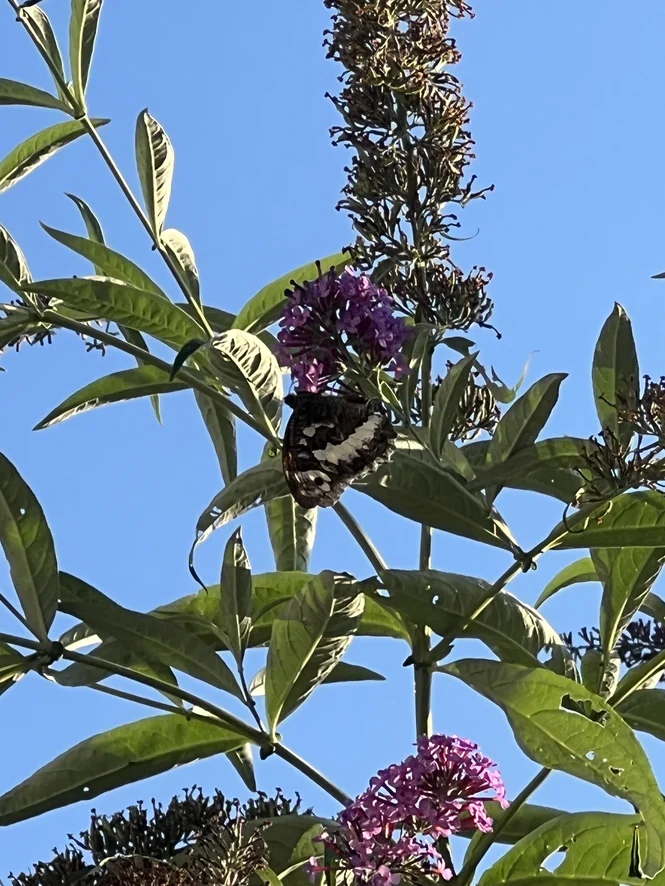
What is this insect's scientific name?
Brintesia circe
